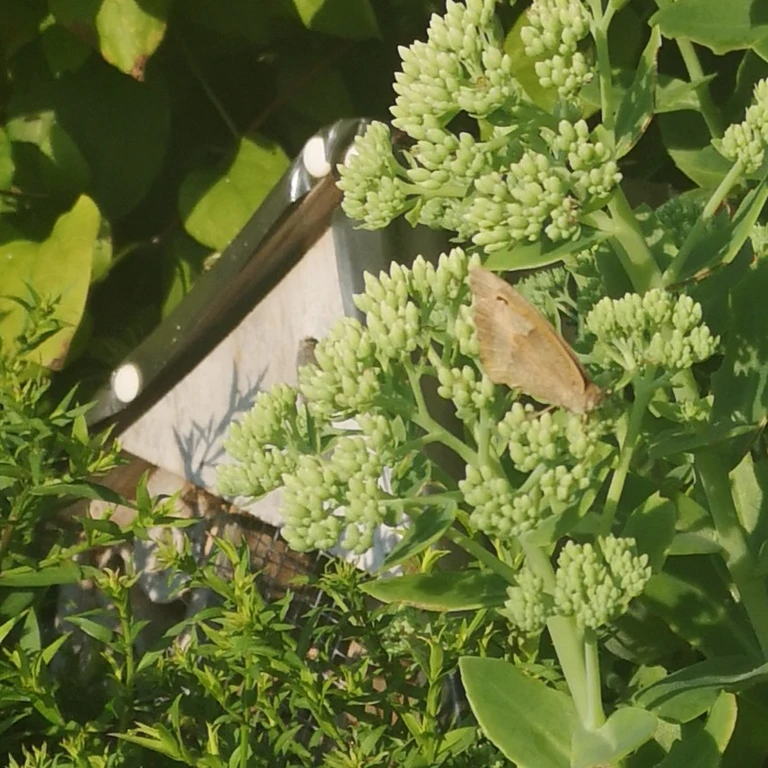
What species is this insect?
Maniola jurtina
